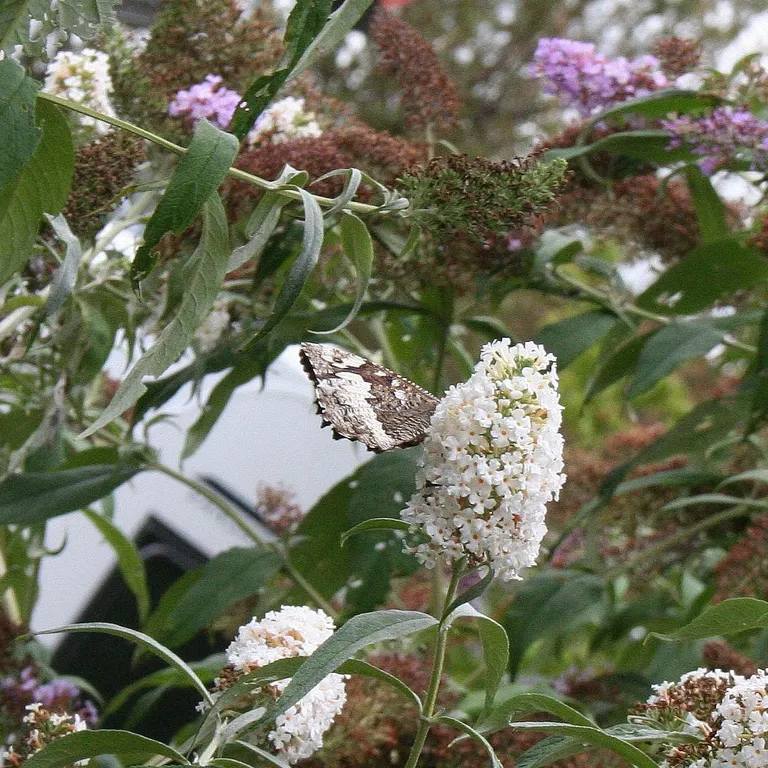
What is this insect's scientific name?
Brintesia circe
